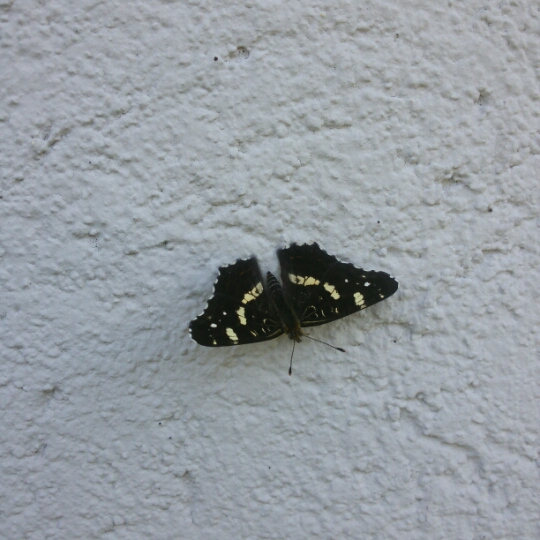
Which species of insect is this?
Araschnia levana
